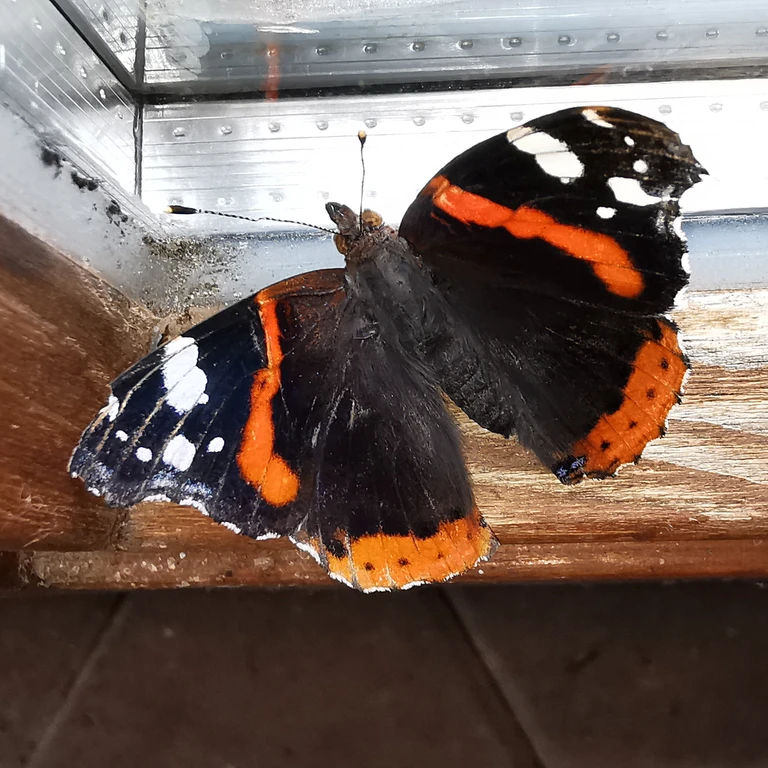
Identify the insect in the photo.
Vanessa atalanta
